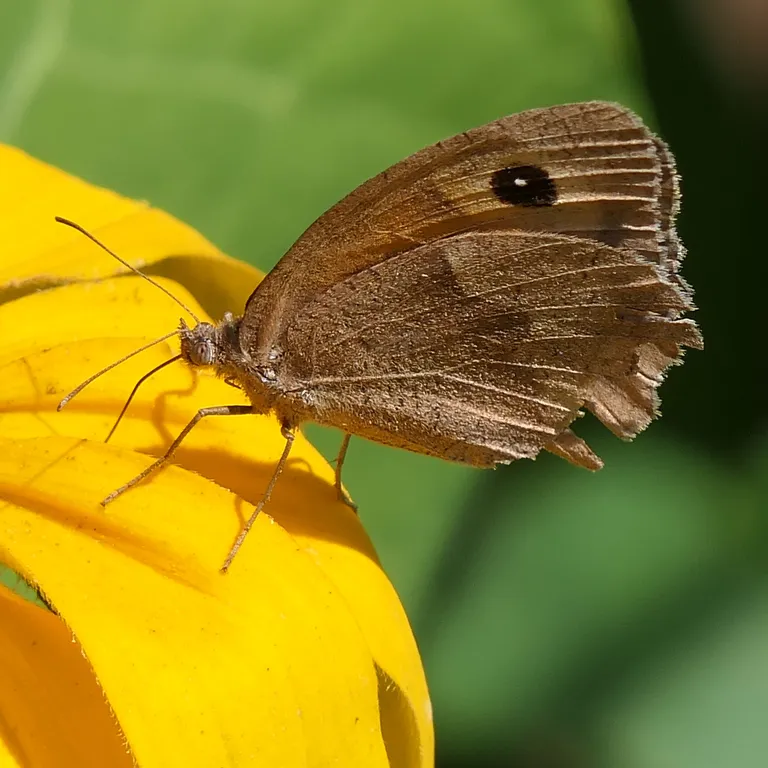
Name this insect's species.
Maniola jurtina
